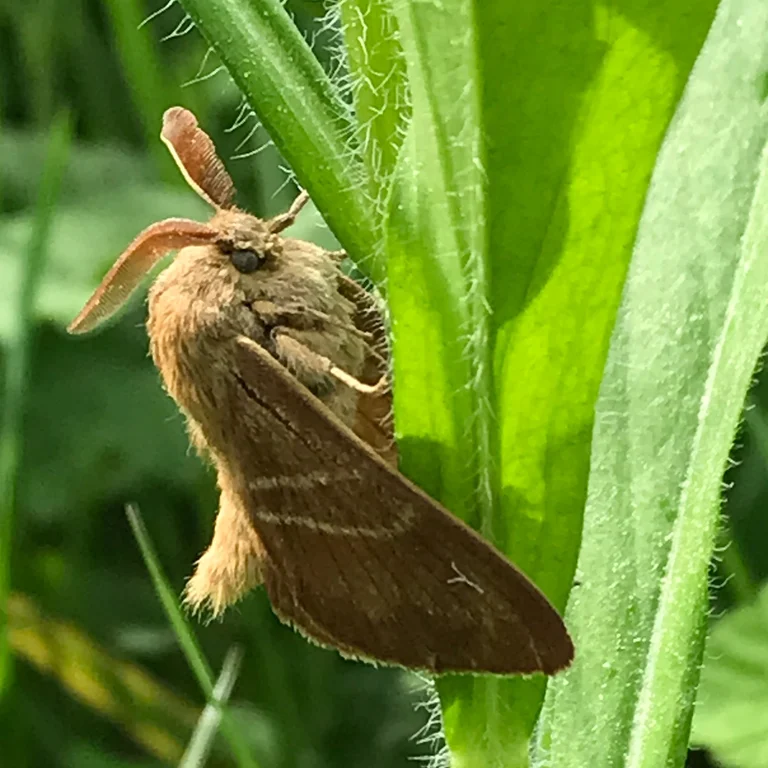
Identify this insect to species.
Macrothylacia rubi
